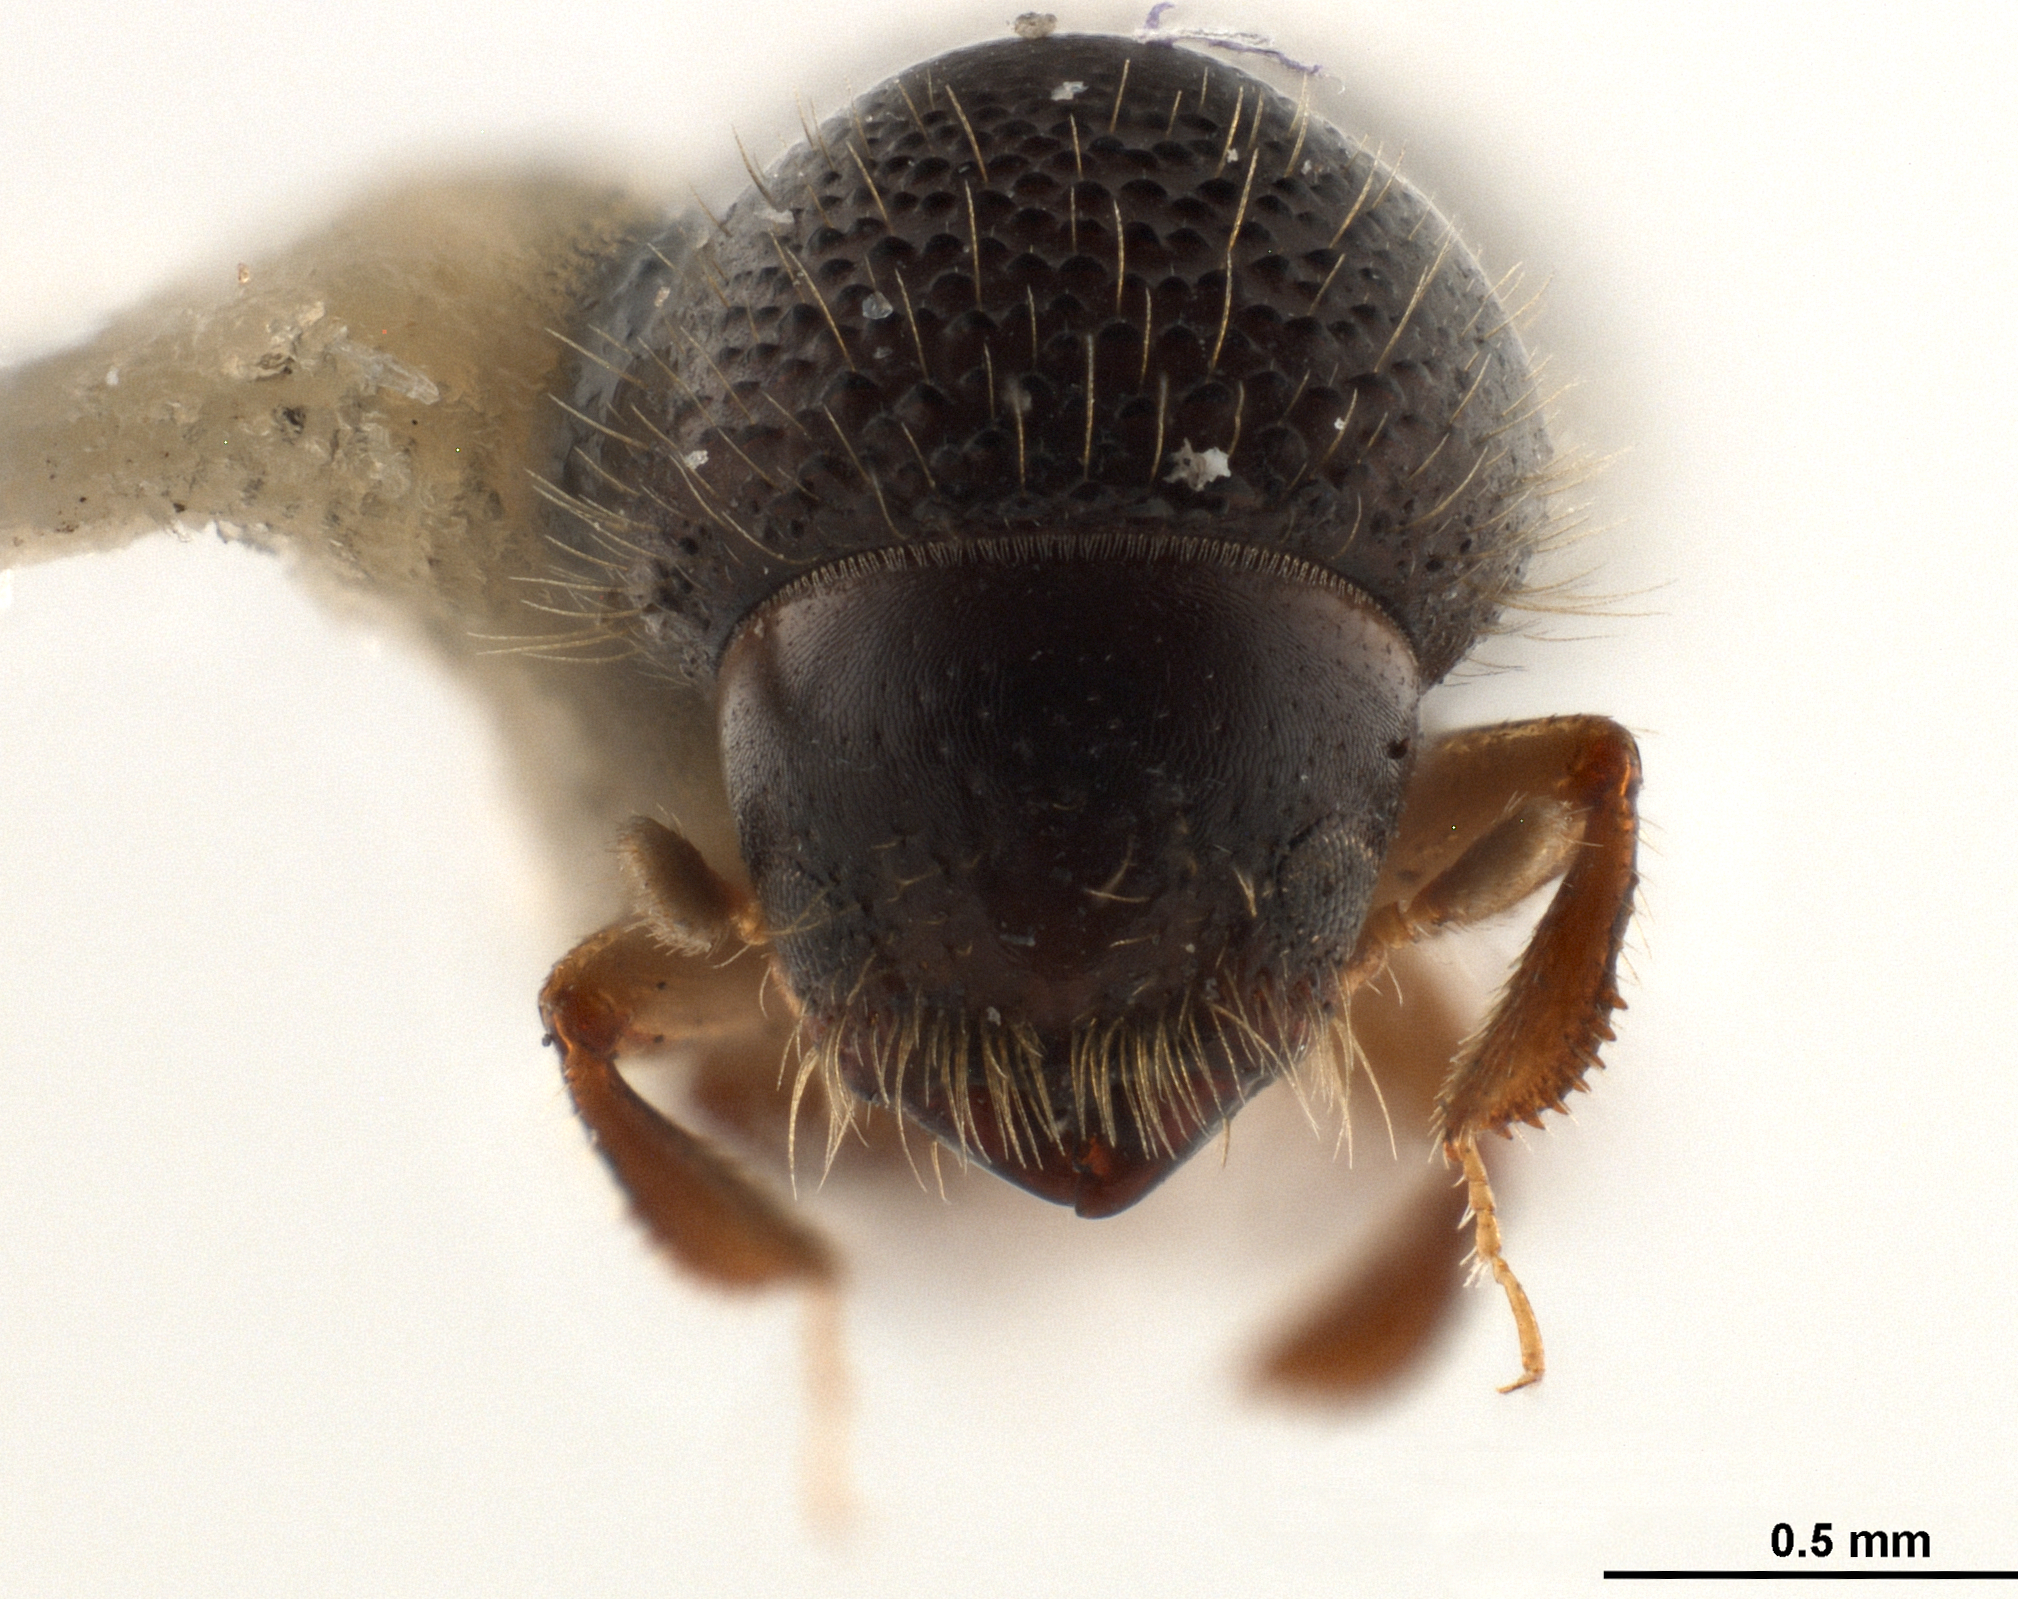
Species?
Theoborus molestus (also Theoborus molestulus)
